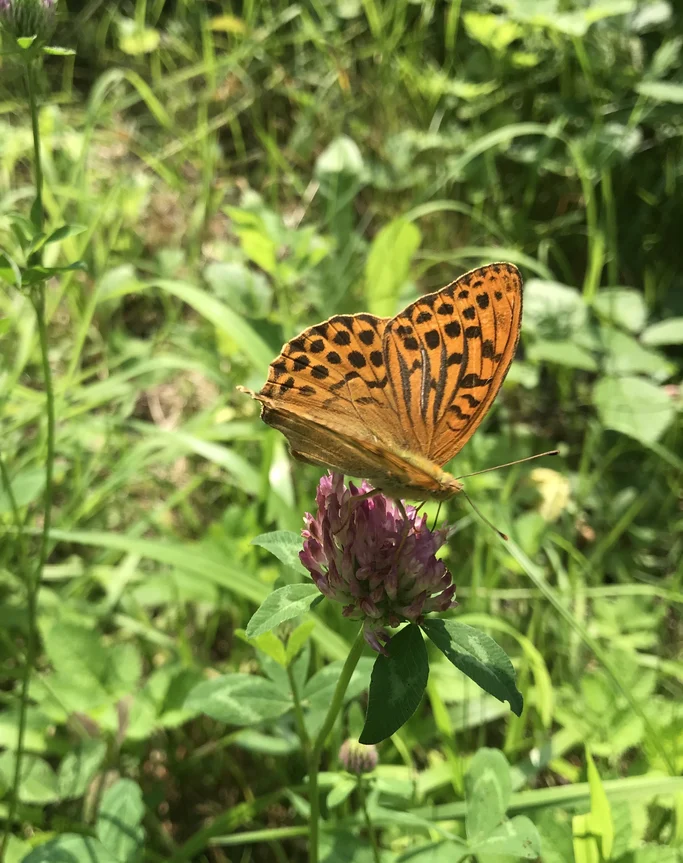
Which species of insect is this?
Argynnis paphia
